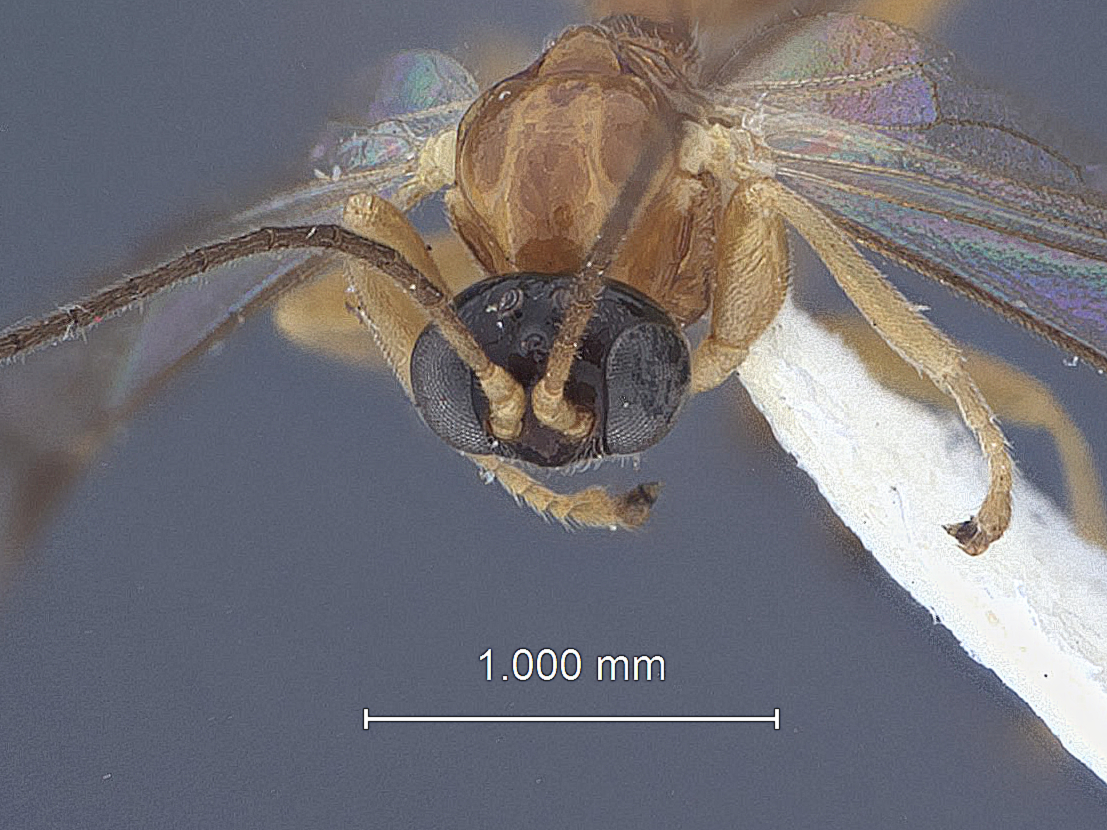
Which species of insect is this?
Listrognathus rufa
